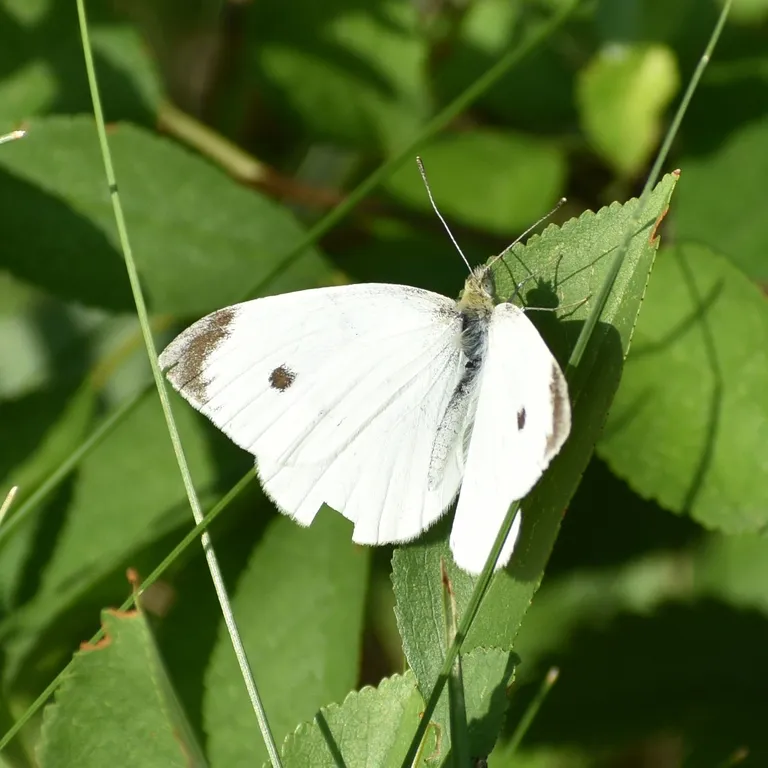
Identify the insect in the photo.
Pieris rapae
